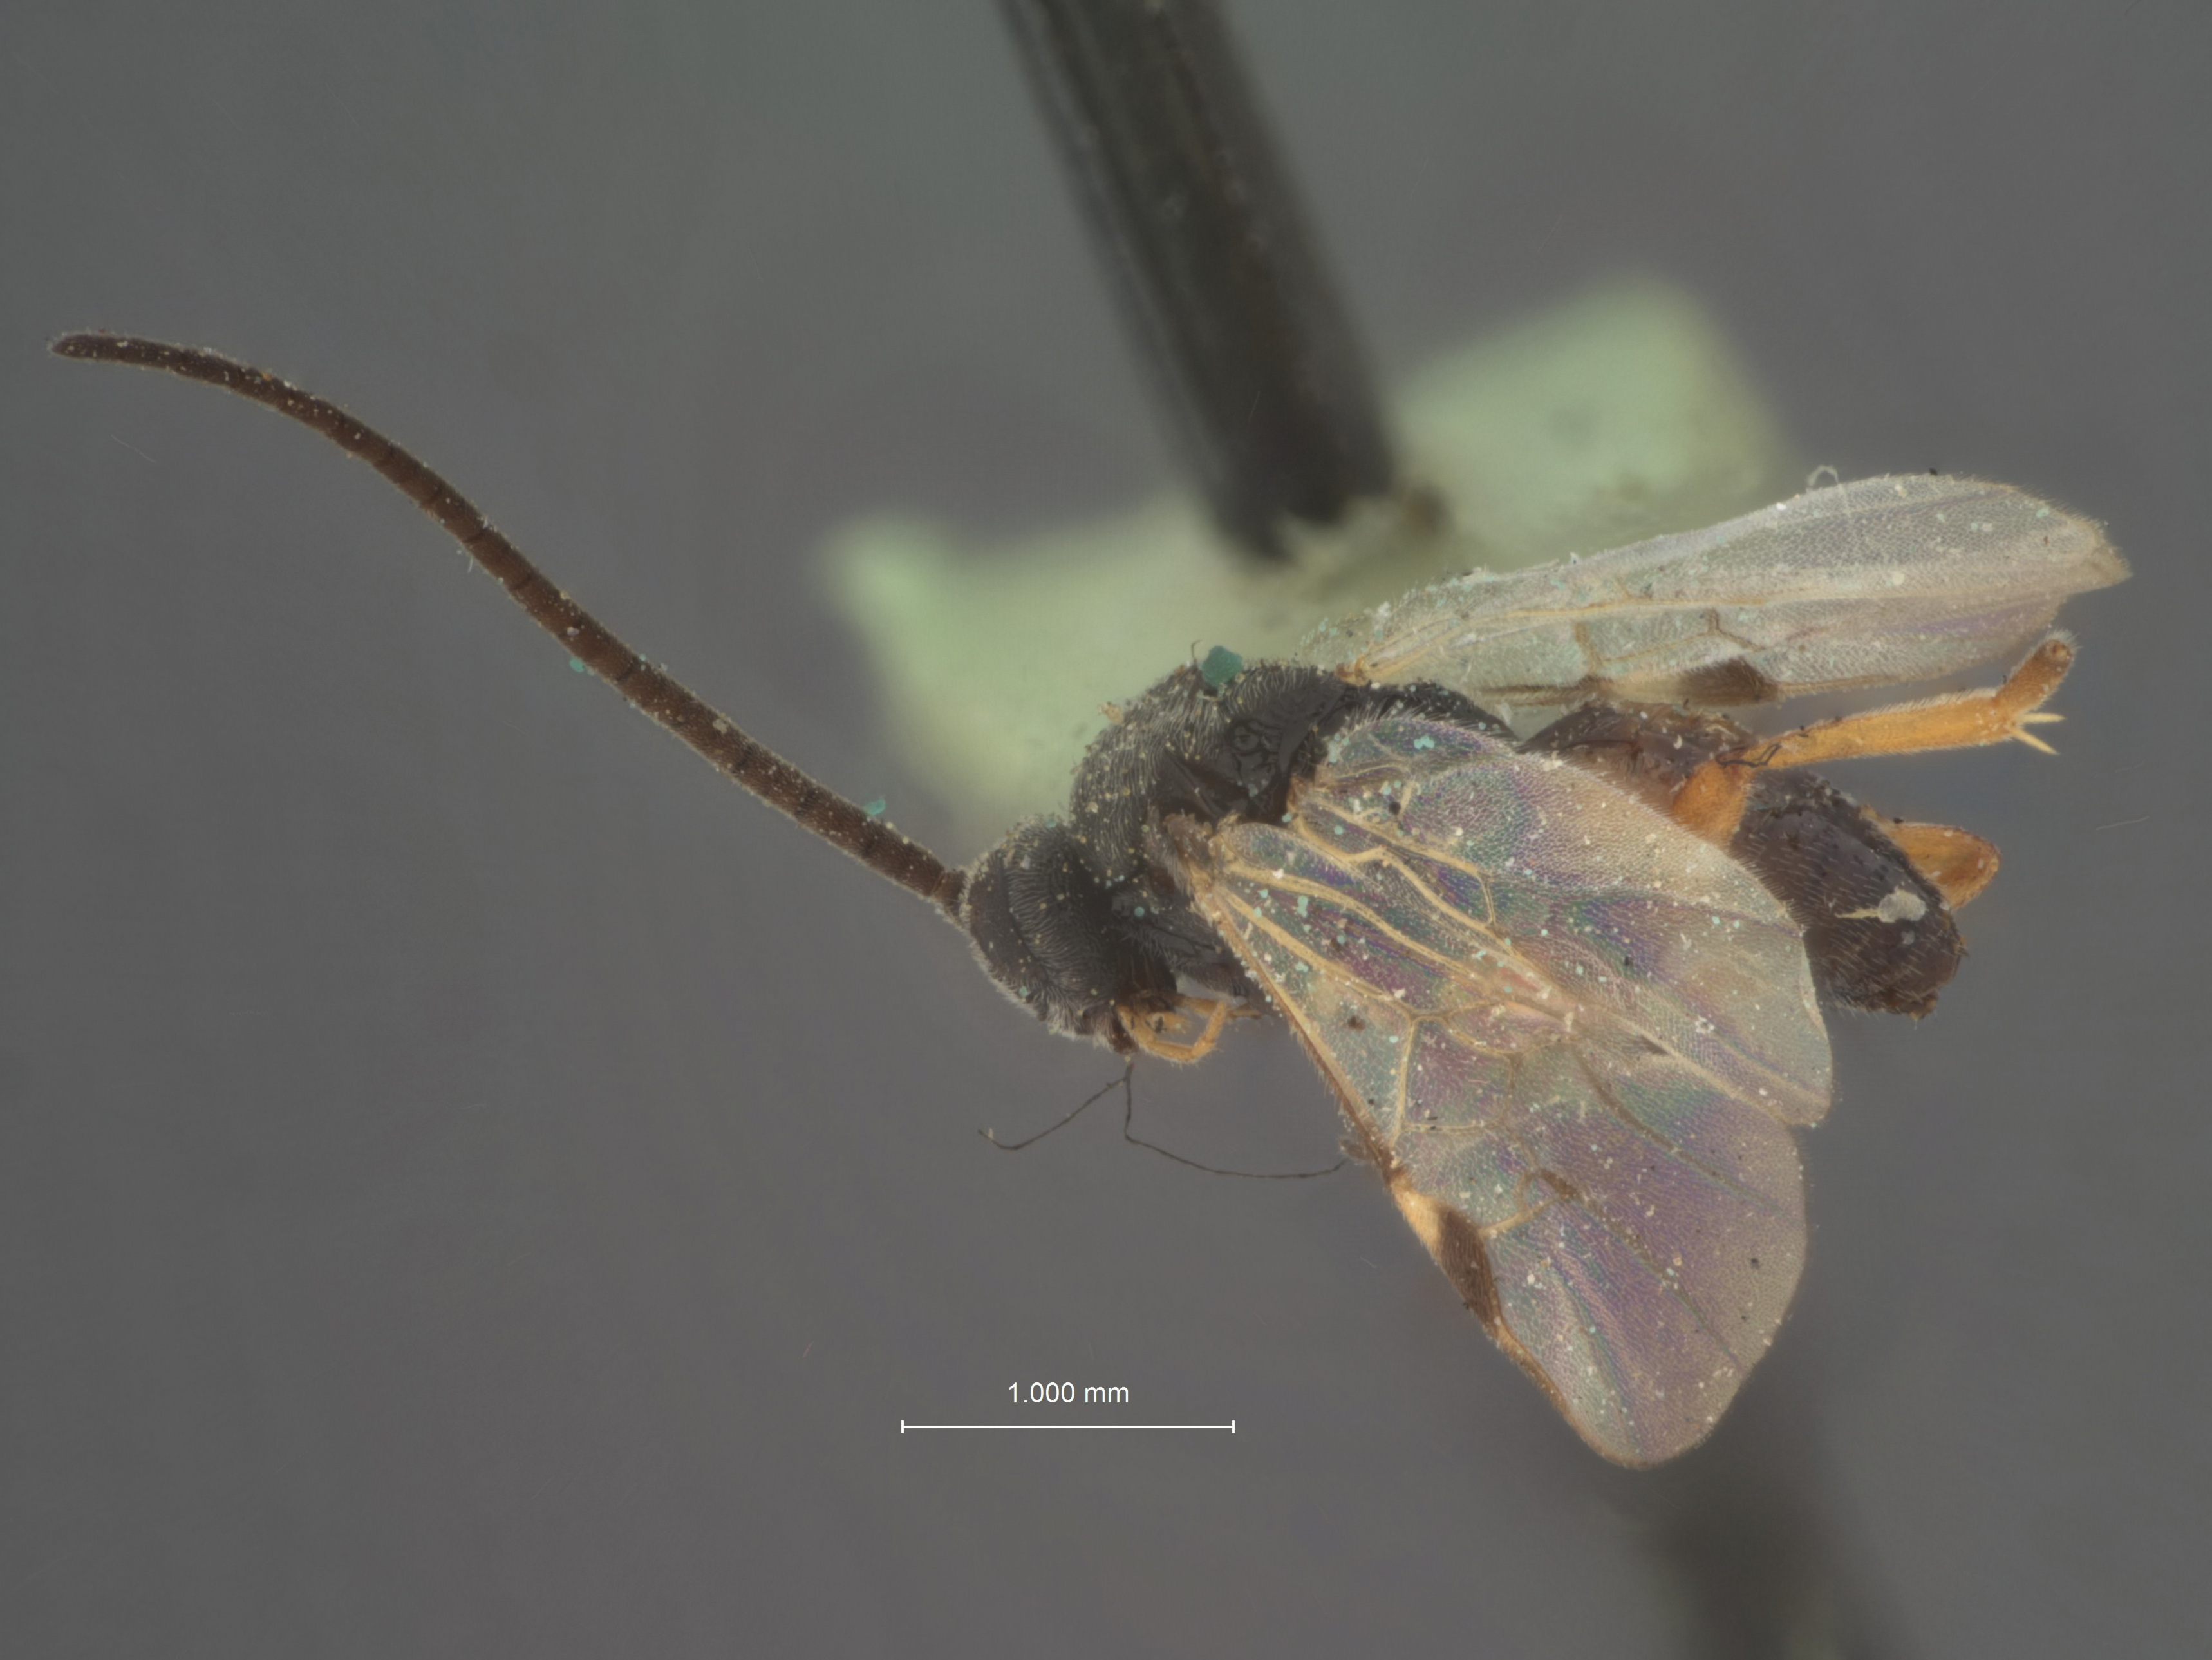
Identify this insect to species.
Microplitis melianae
